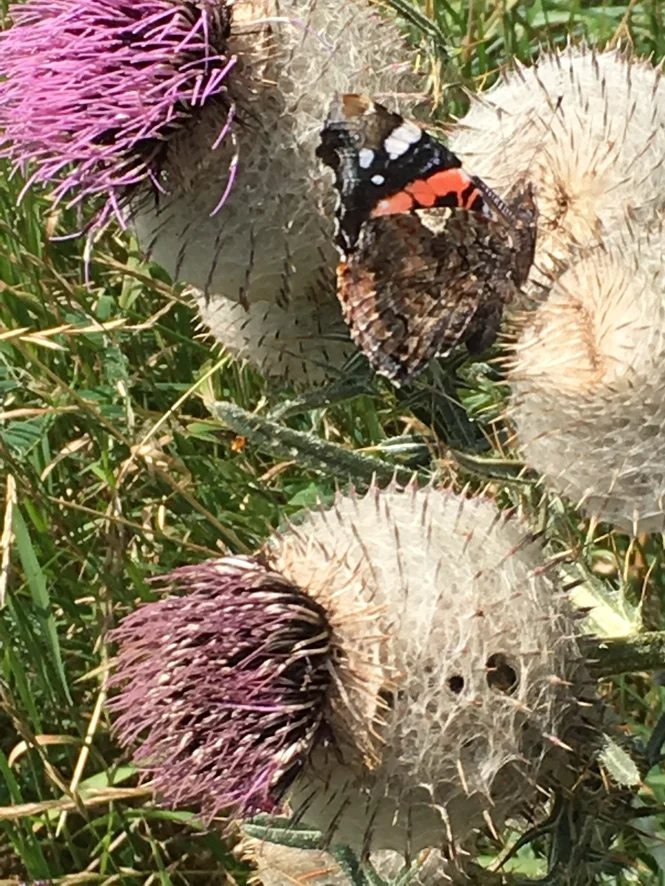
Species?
Vanessa atalanta
